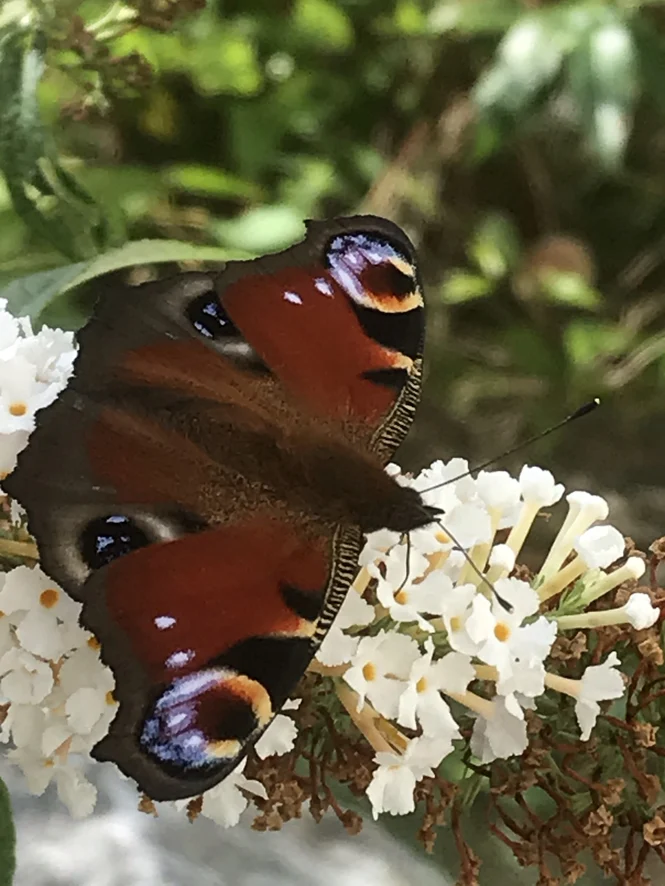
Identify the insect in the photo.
Aglais io
